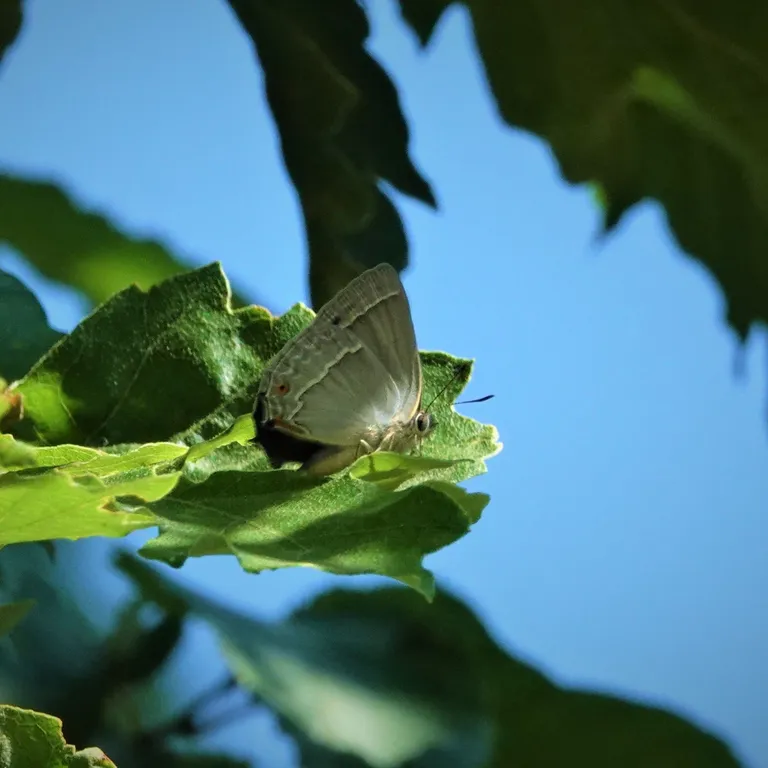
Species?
Favonius quercus (also Quercusia quercus)
